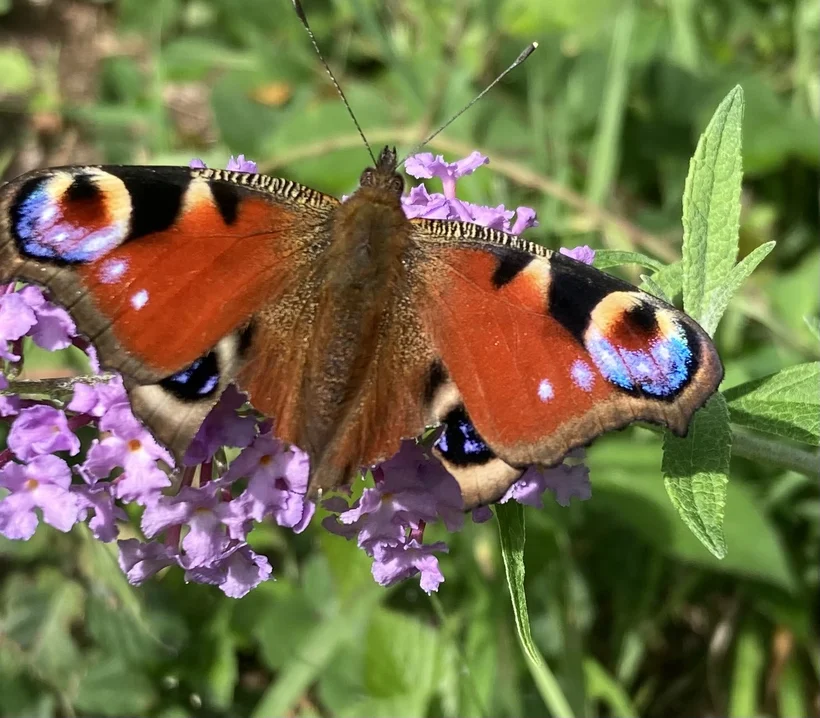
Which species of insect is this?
Aglais io
